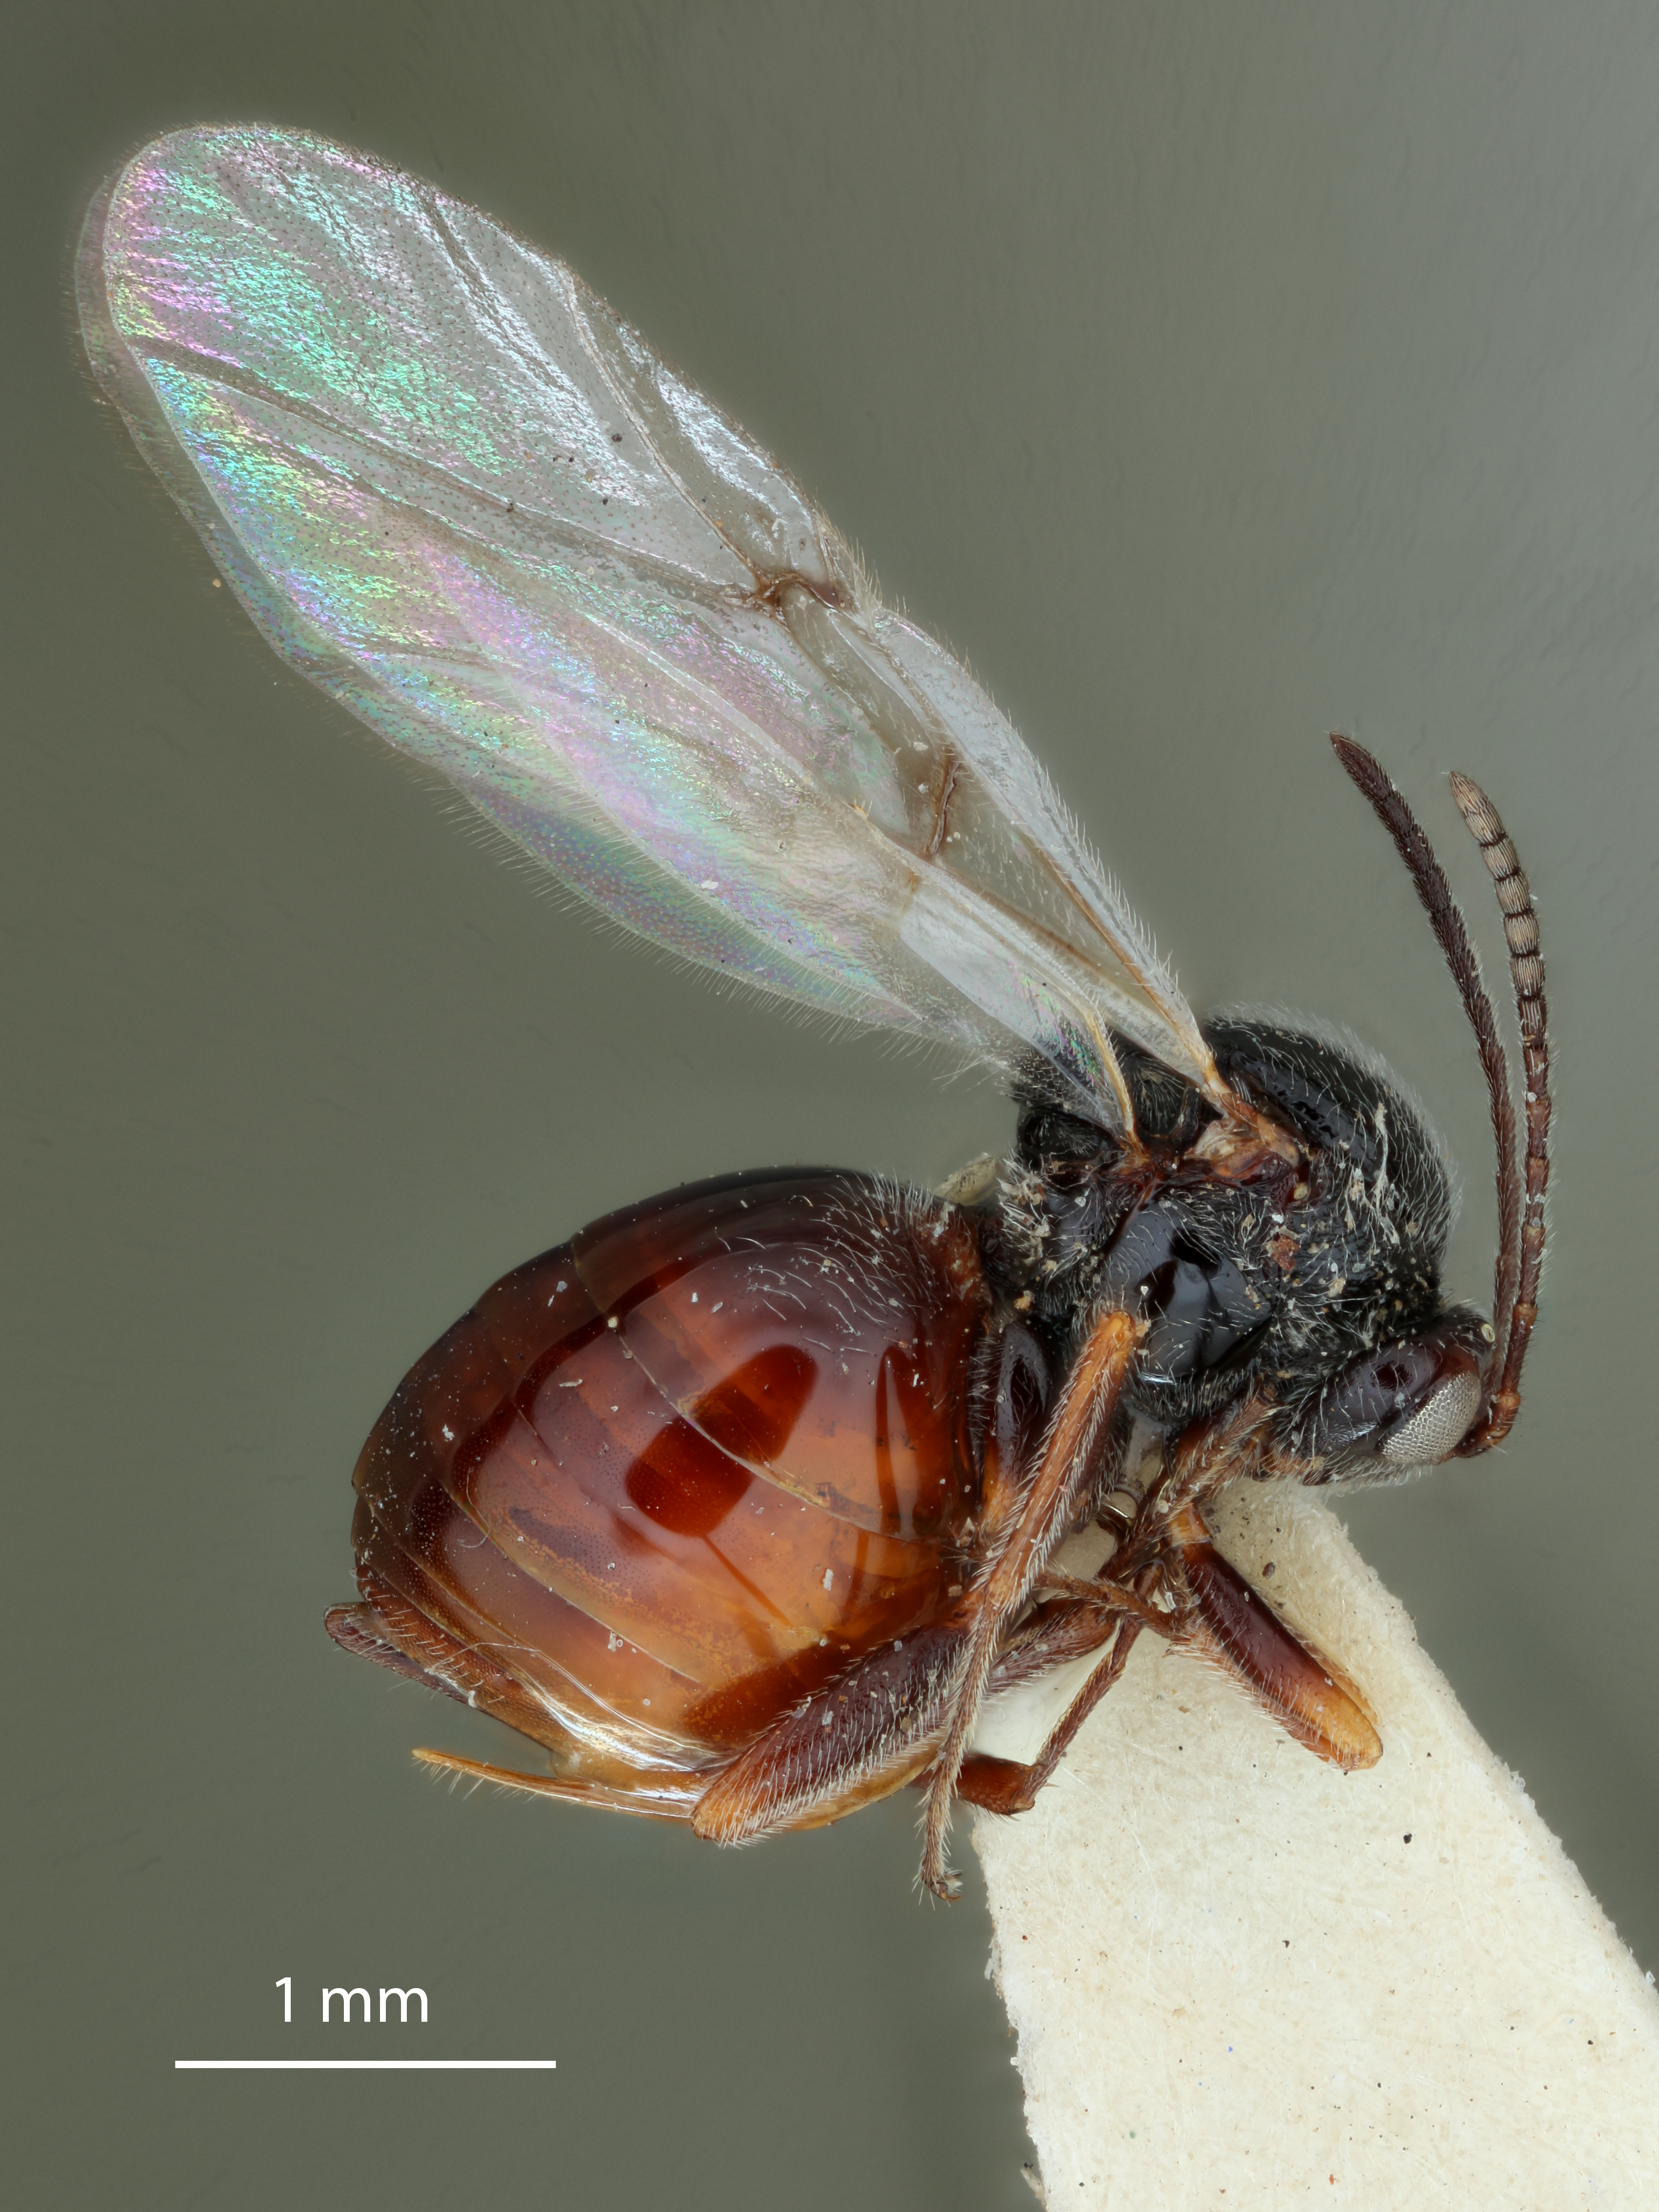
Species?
Callirhytis juvenca
